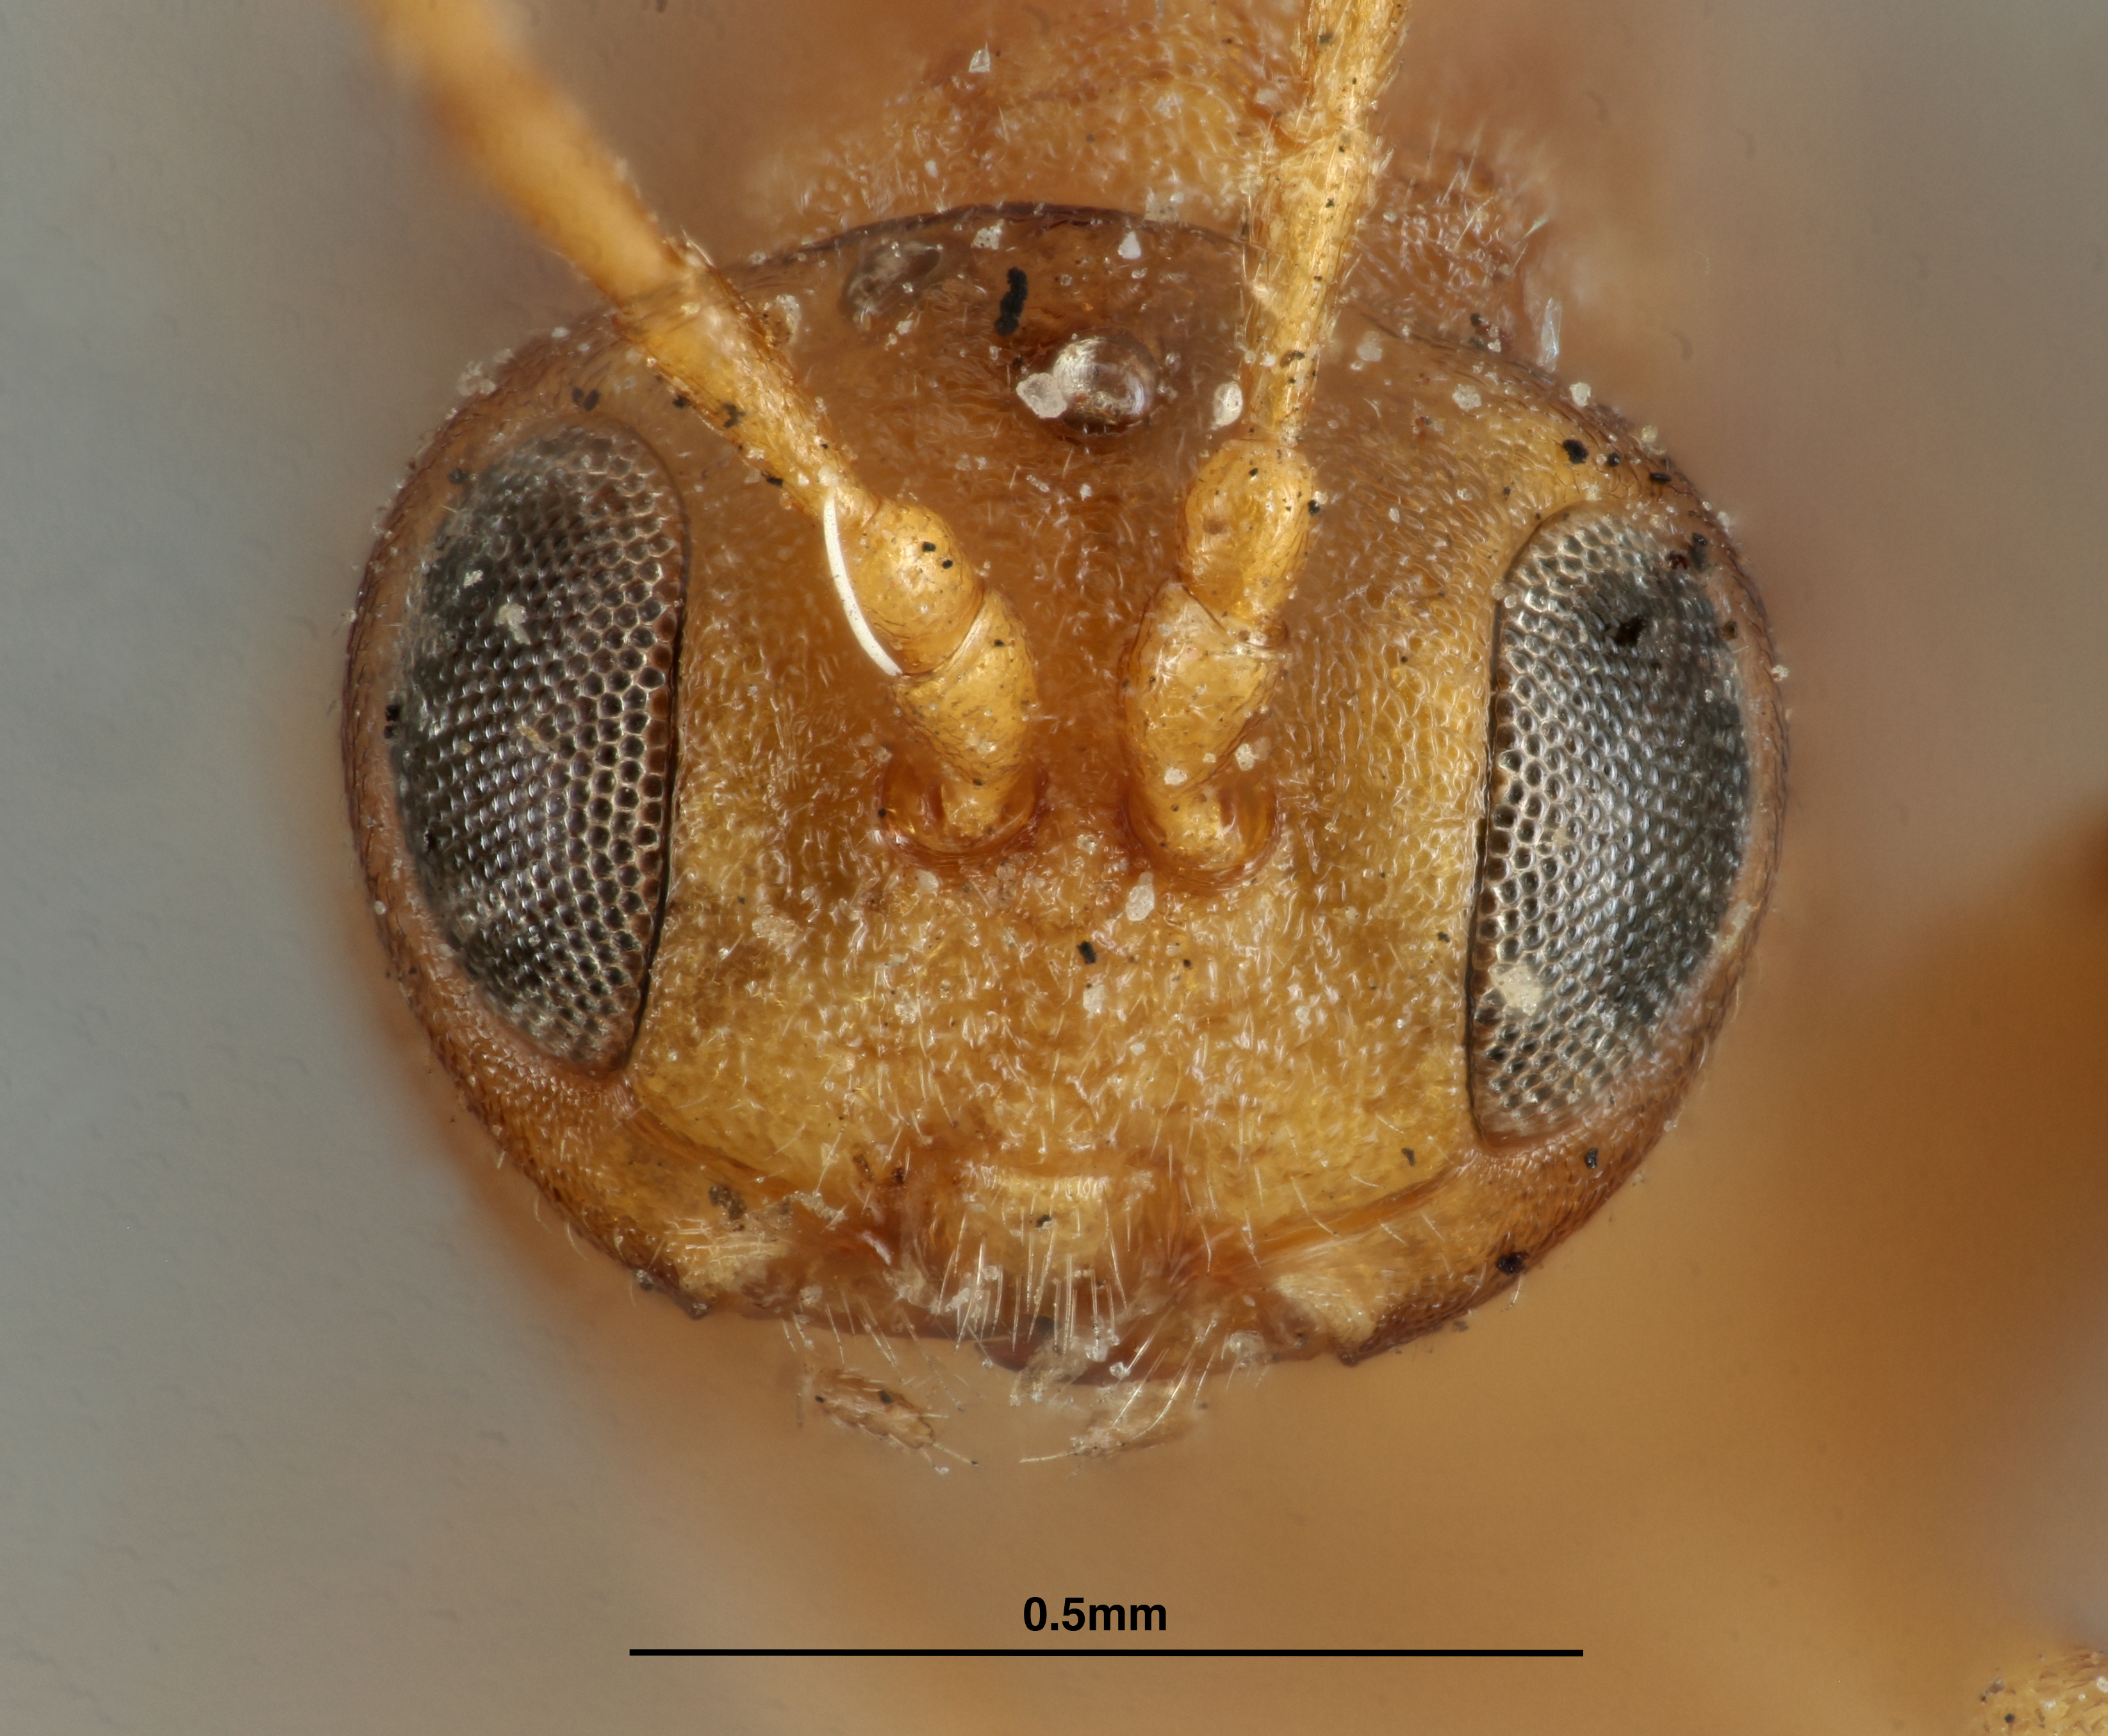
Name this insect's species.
Andricus congregatus
